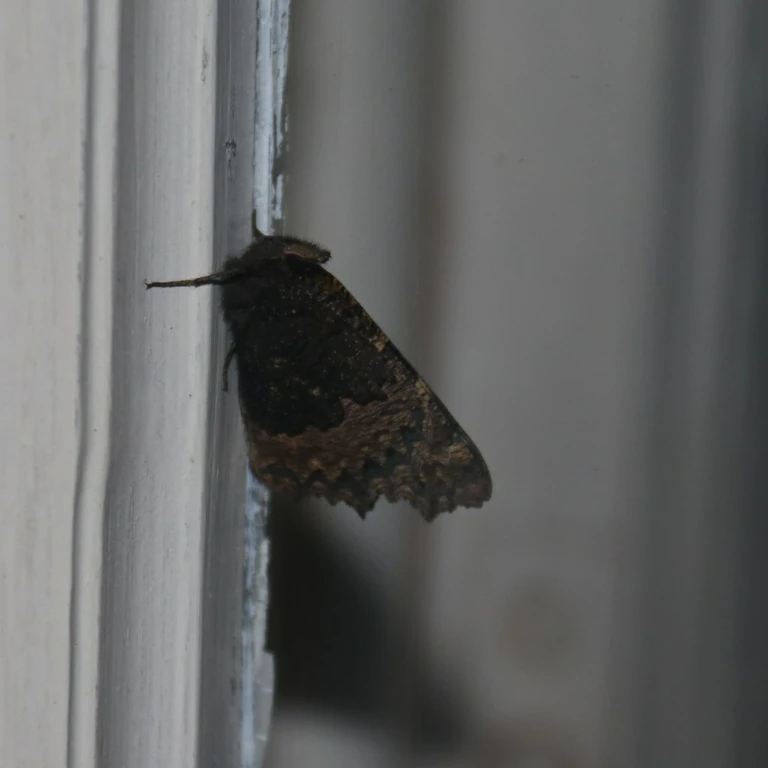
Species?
Aglais urticae
